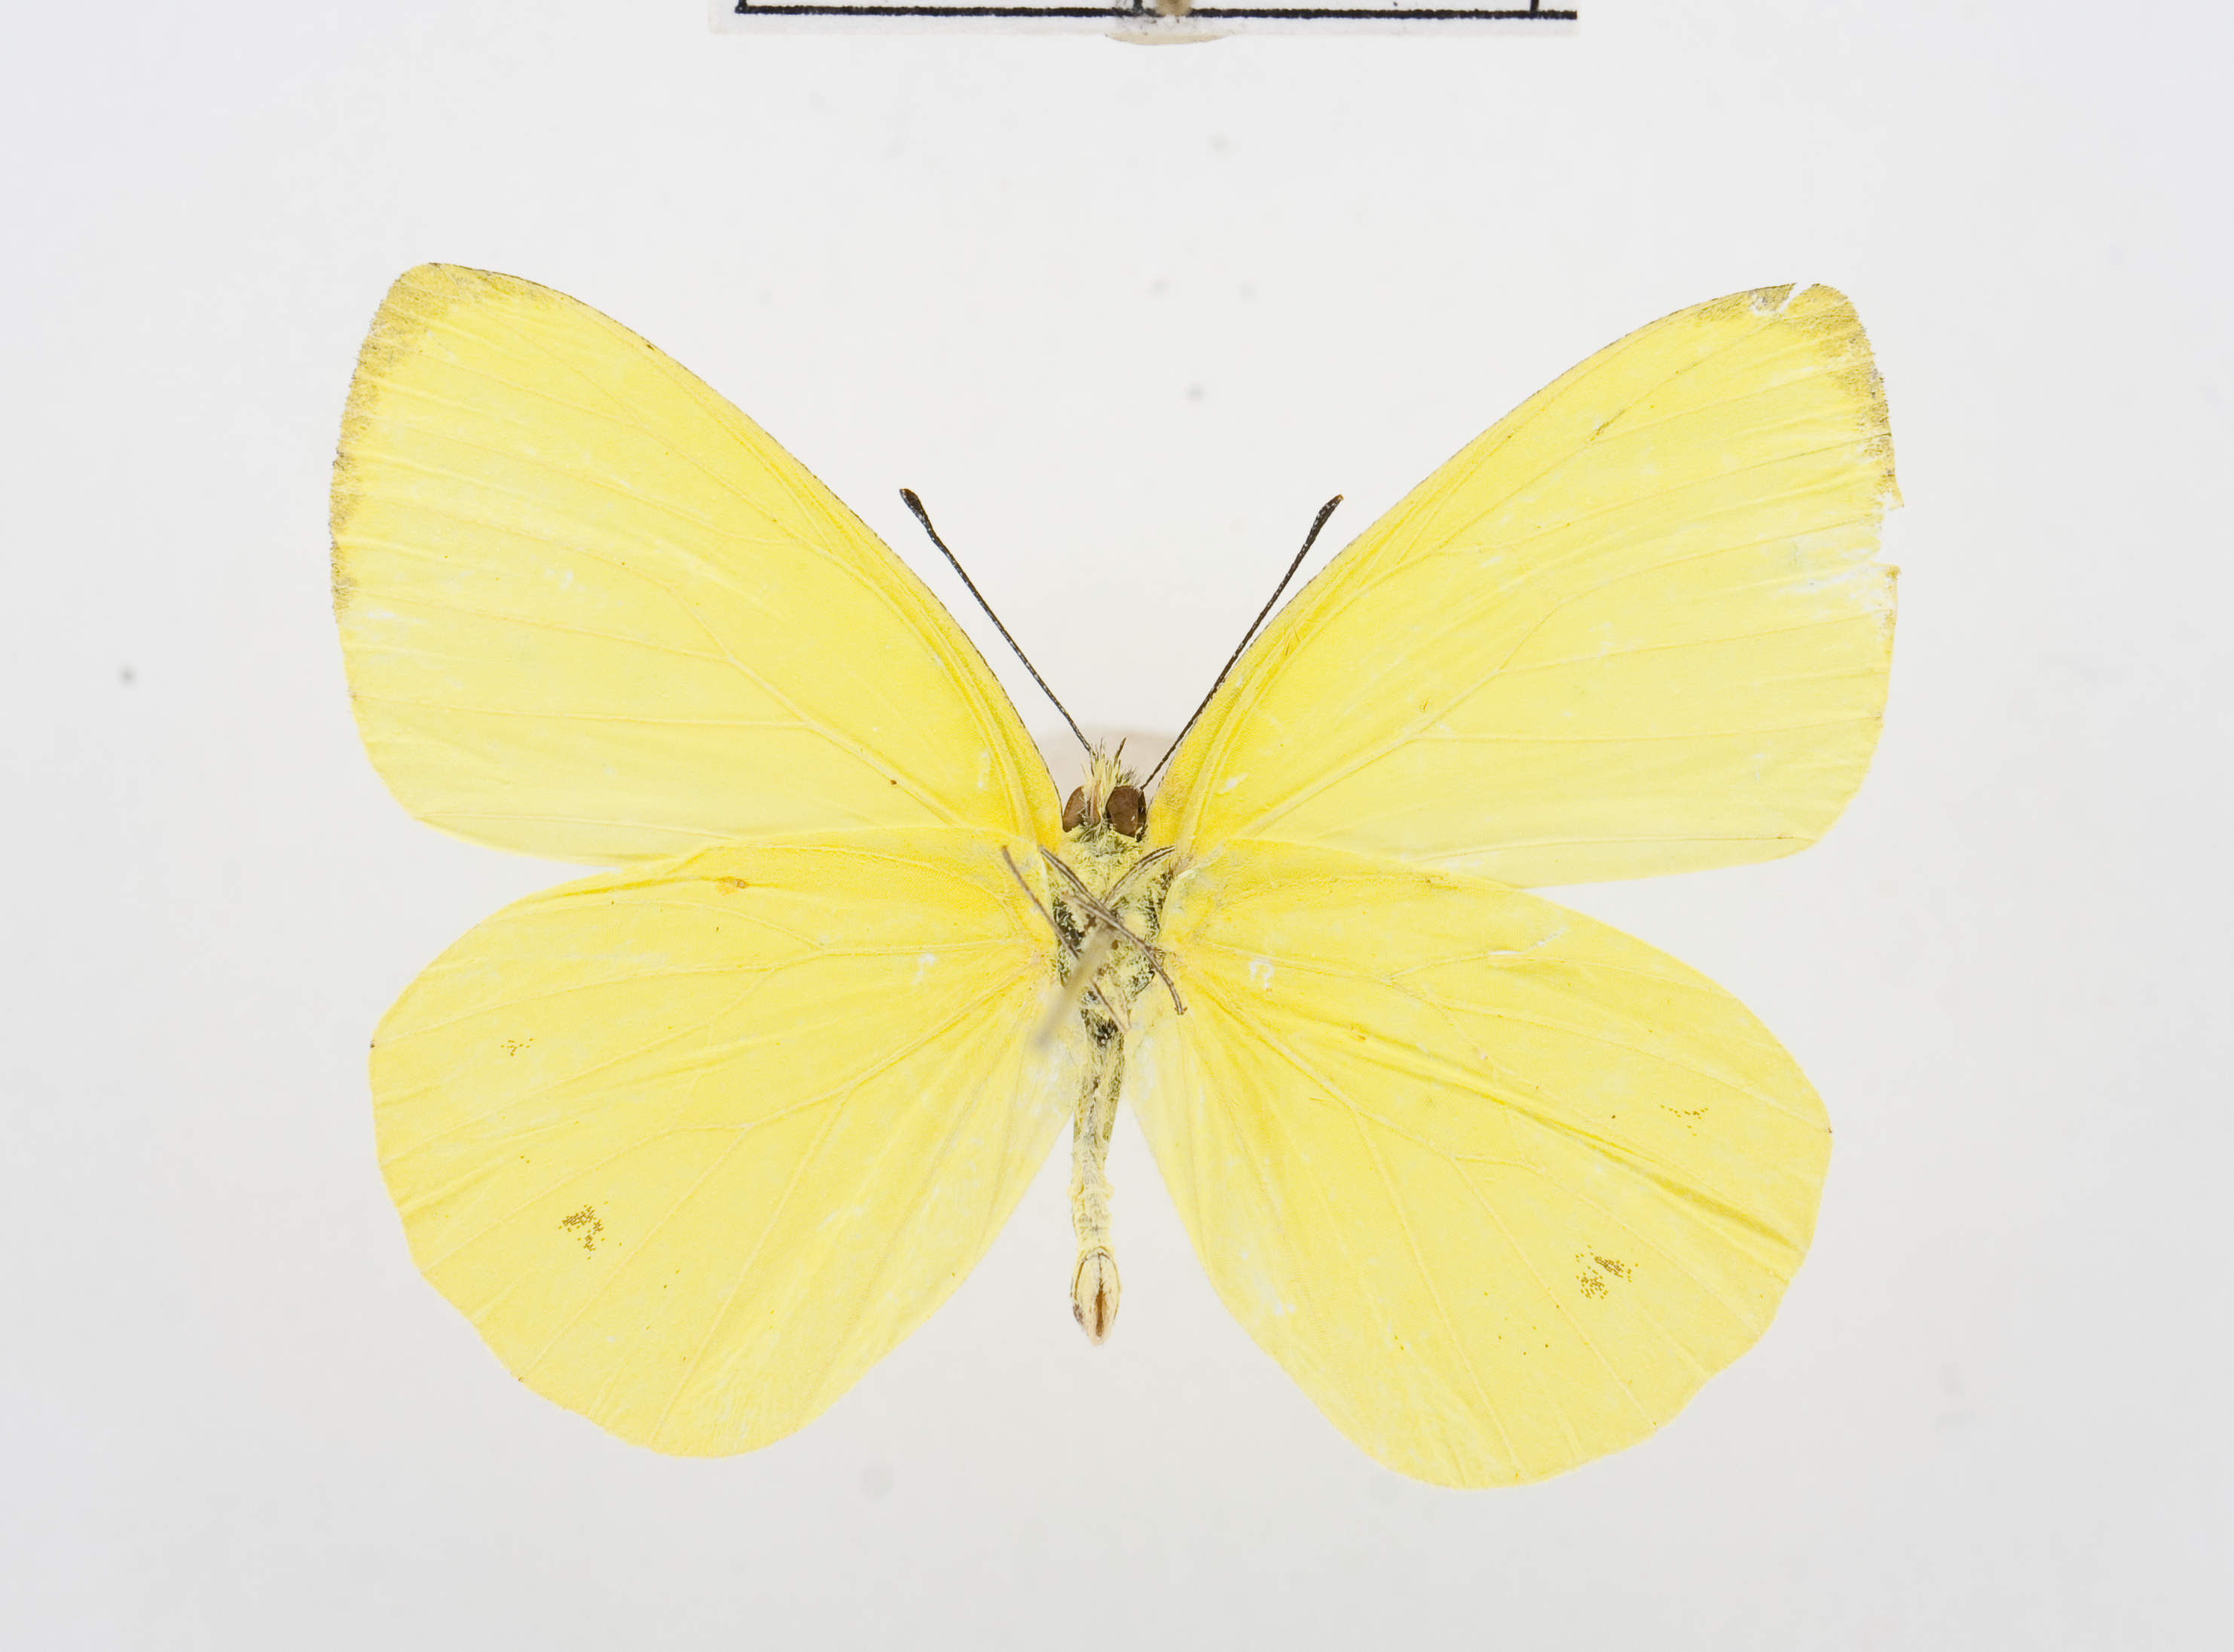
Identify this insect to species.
Dixeia spilleri
